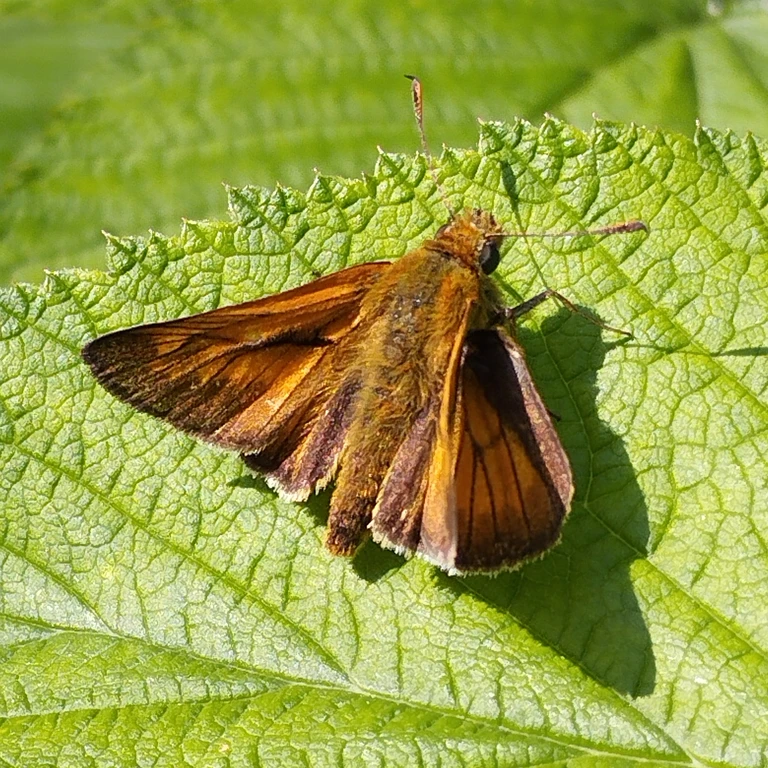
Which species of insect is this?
Ochlodes sylvanus (also Ochlodes venata)
